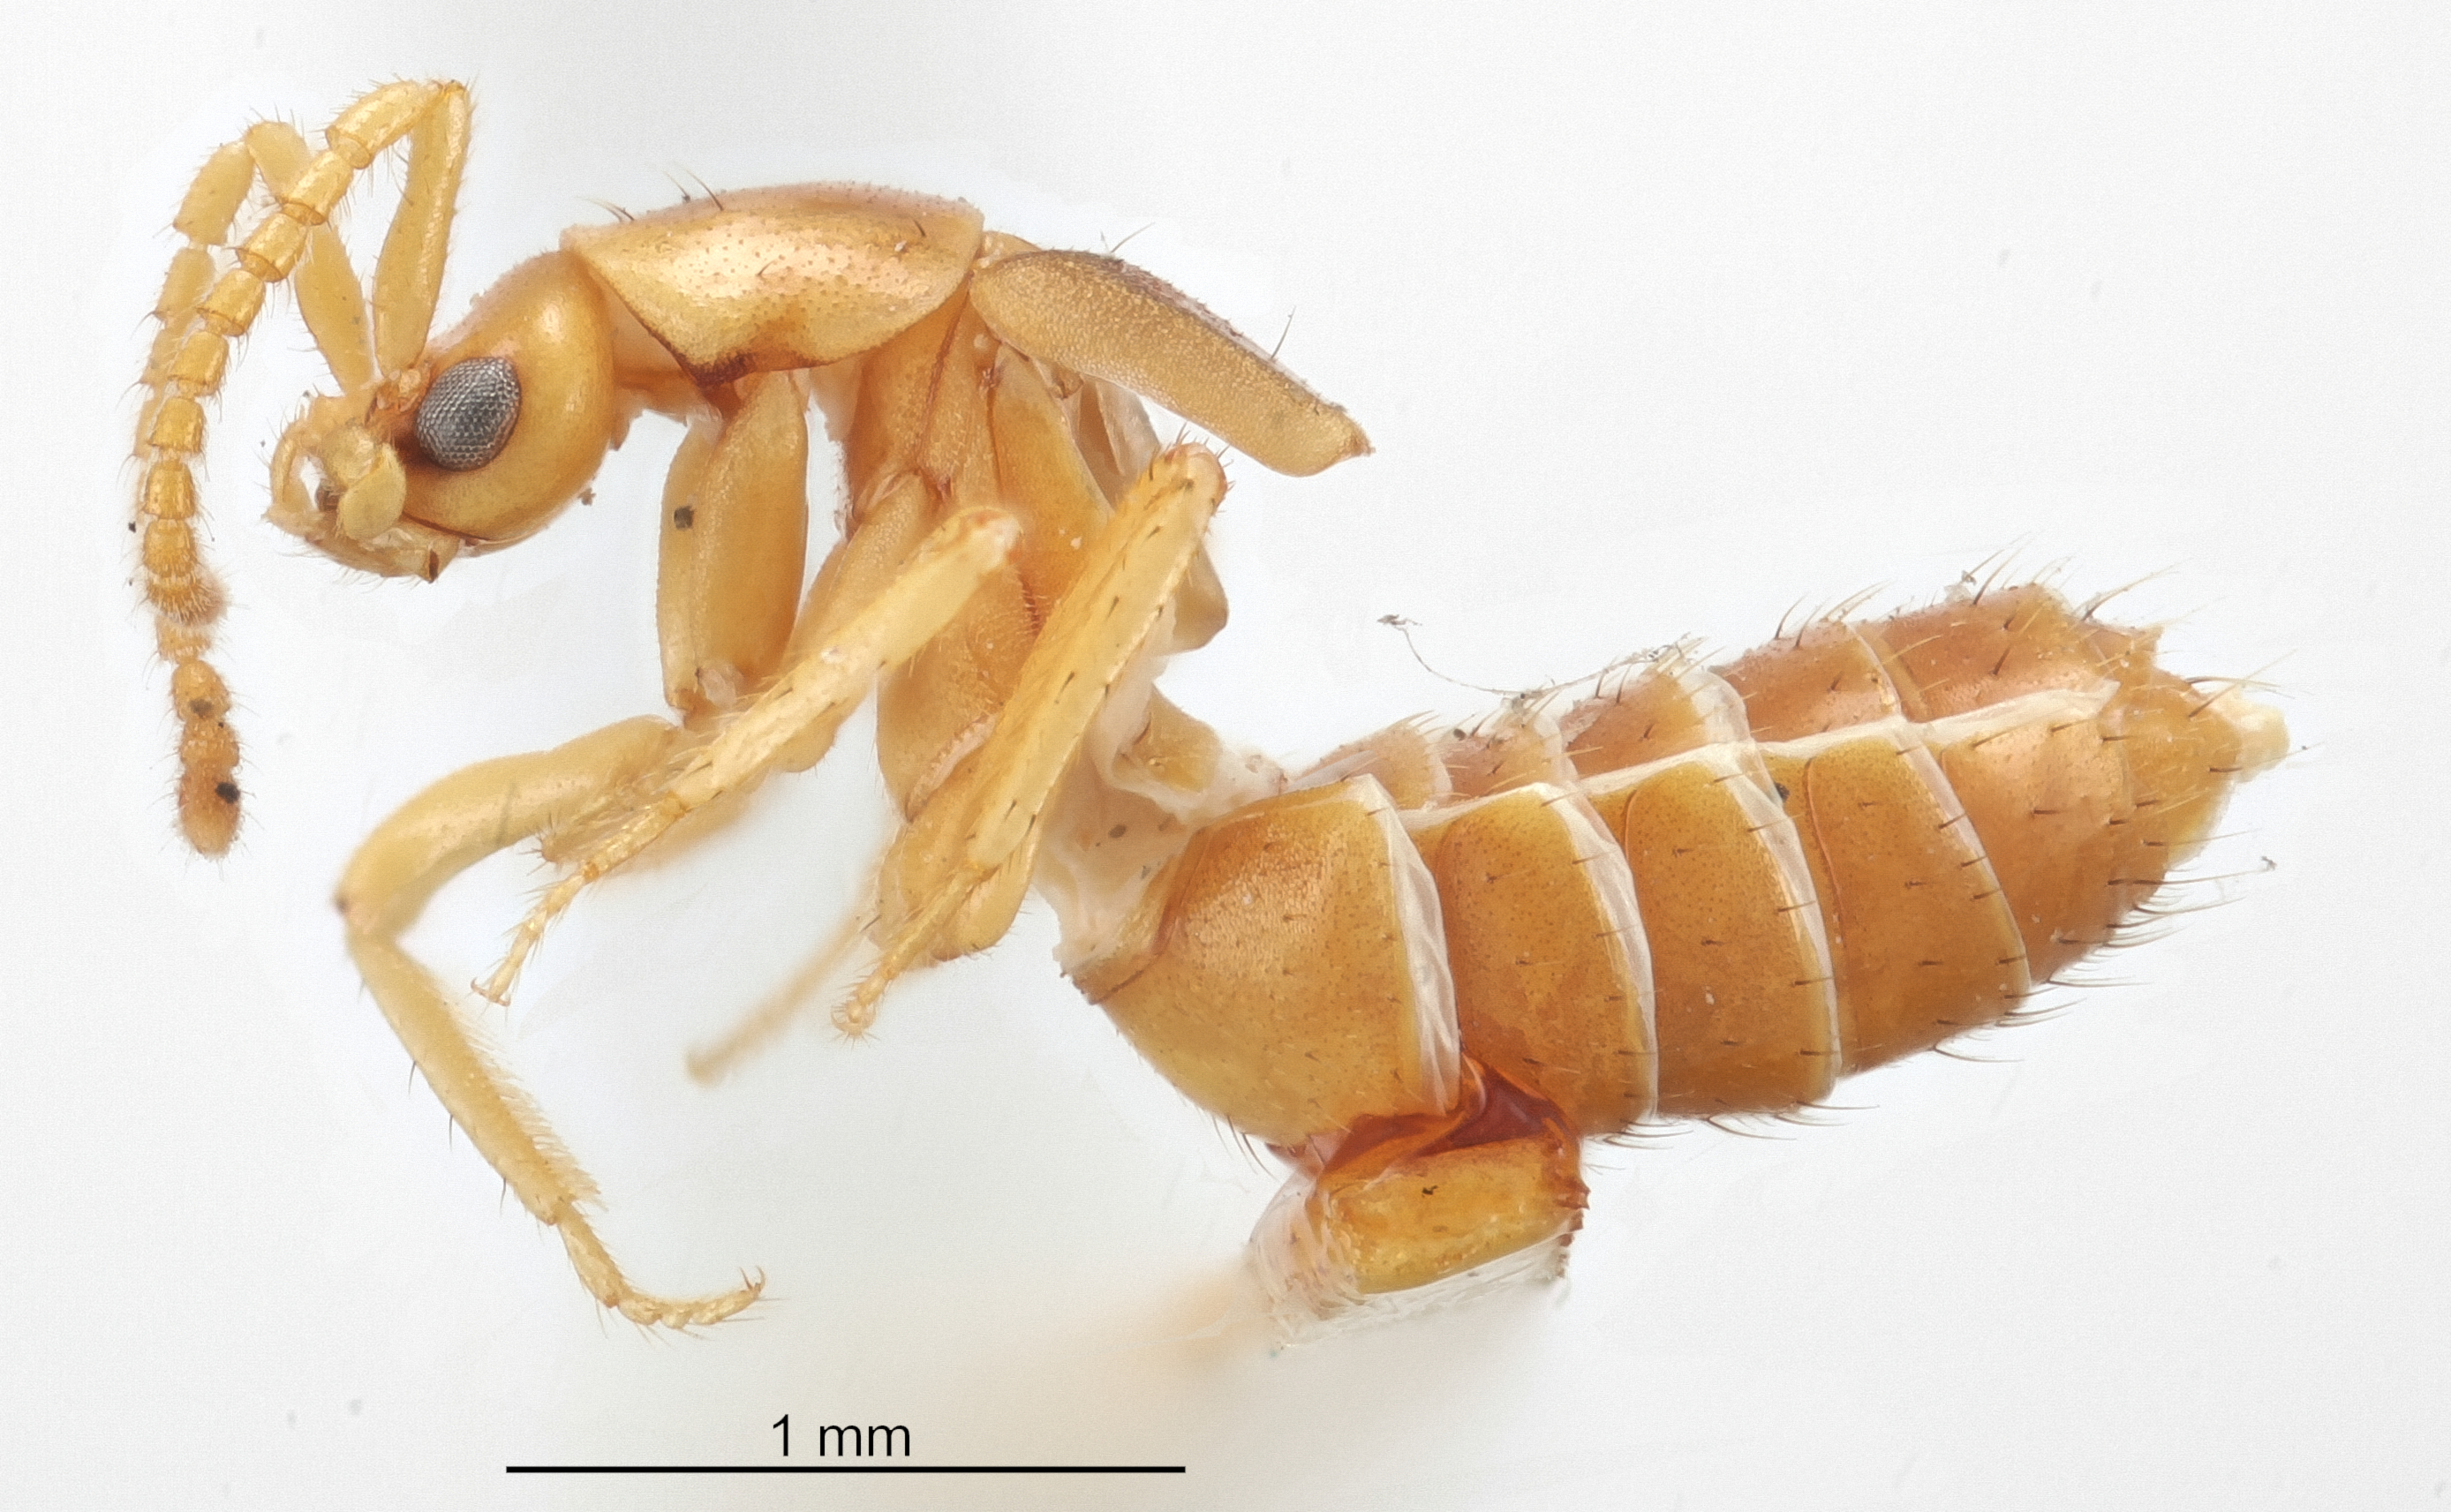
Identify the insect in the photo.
Termitogaster fissipennis
